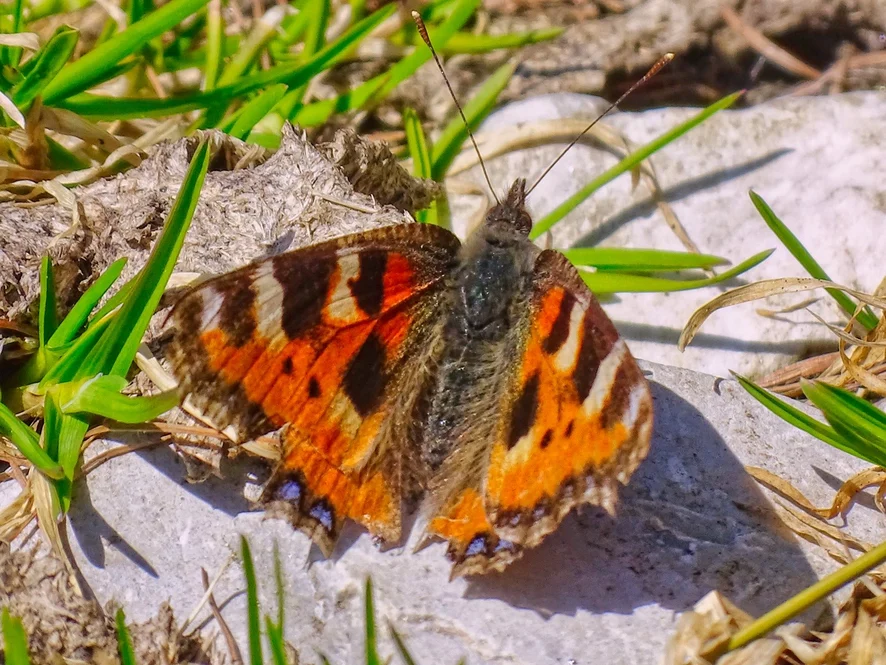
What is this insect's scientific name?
Aglais urticae
